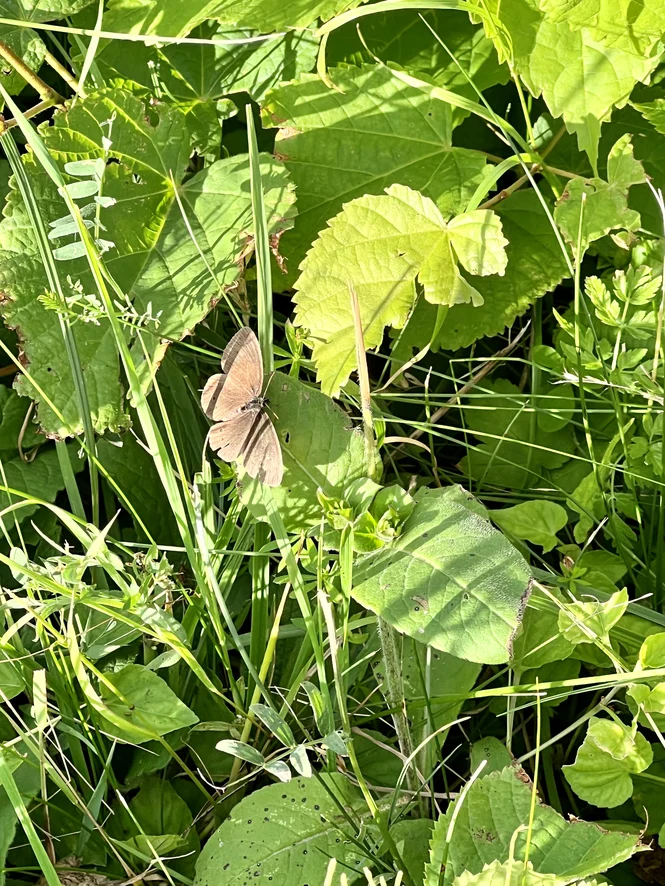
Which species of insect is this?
Aphantopus hyperantus
